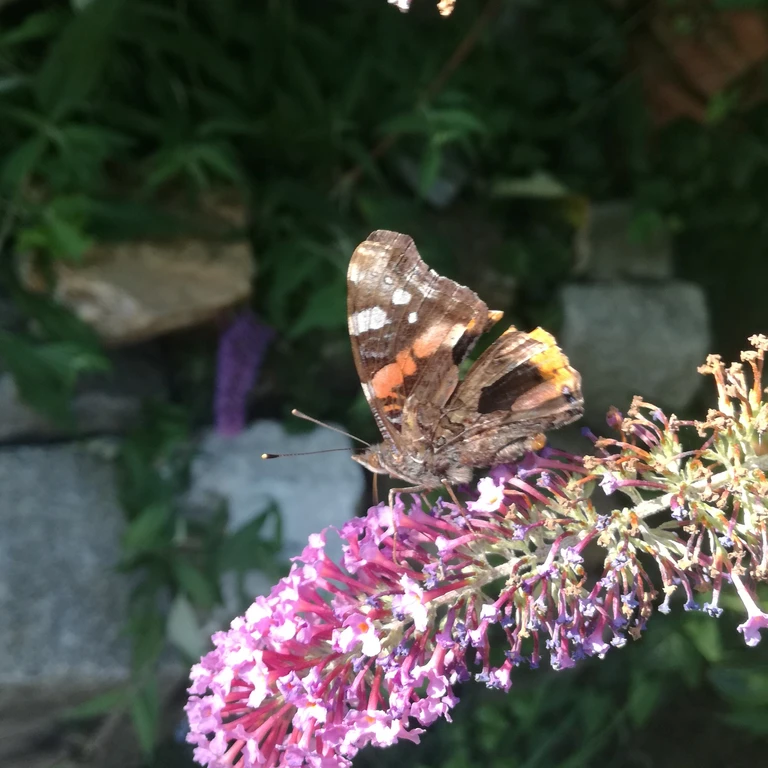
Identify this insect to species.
Vanessa atalanta
